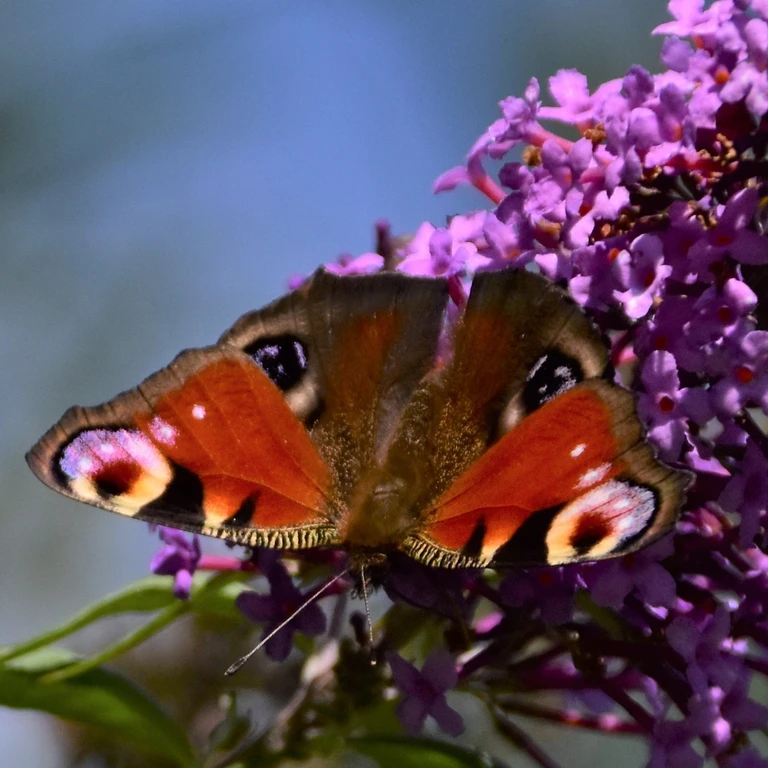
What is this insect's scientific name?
Aglais io
